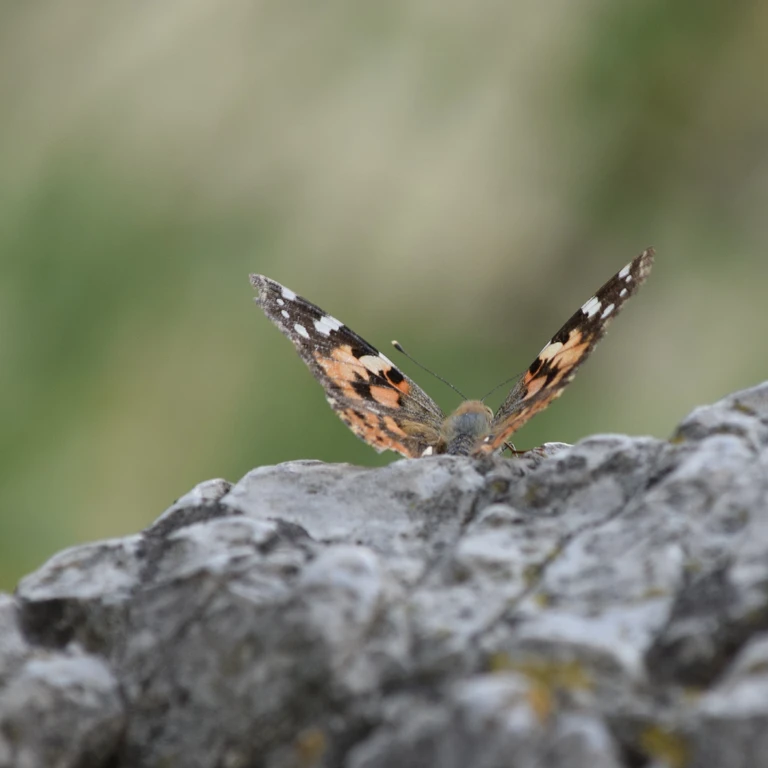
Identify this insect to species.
Vanessa cardui
